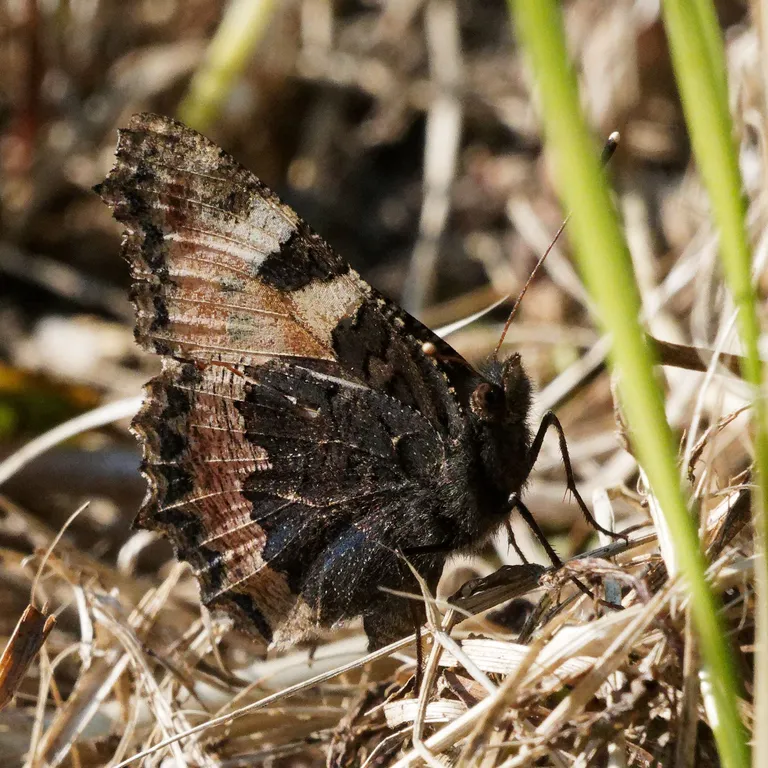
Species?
Aglais urticae
